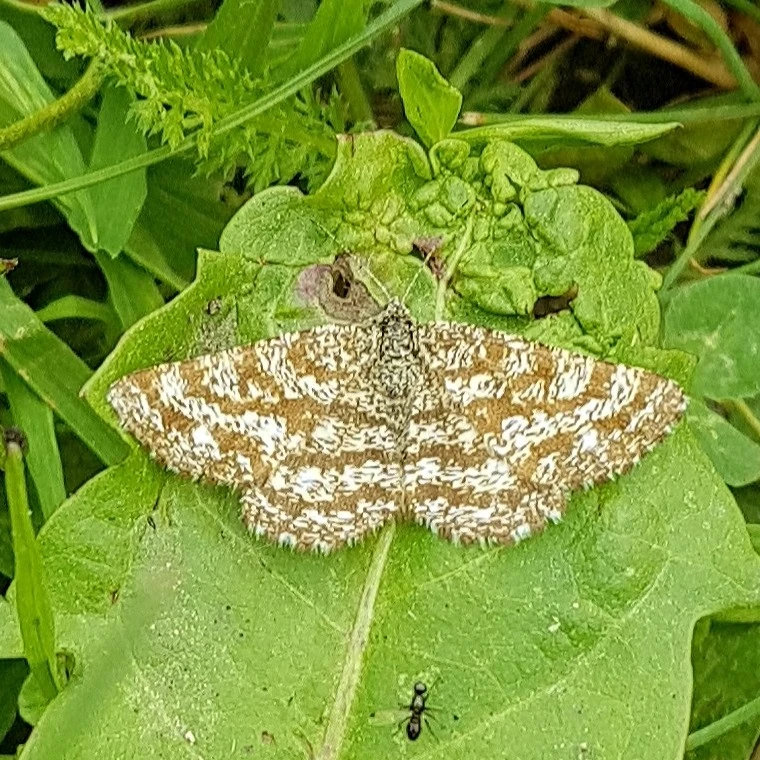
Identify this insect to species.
Ematurga atomaria
